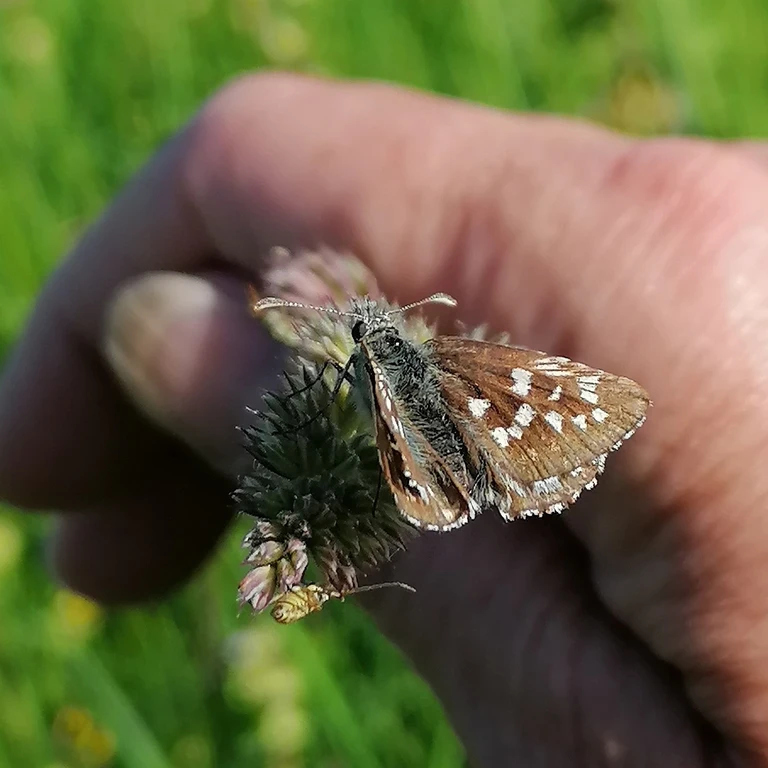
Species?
Pyrgus malvae
